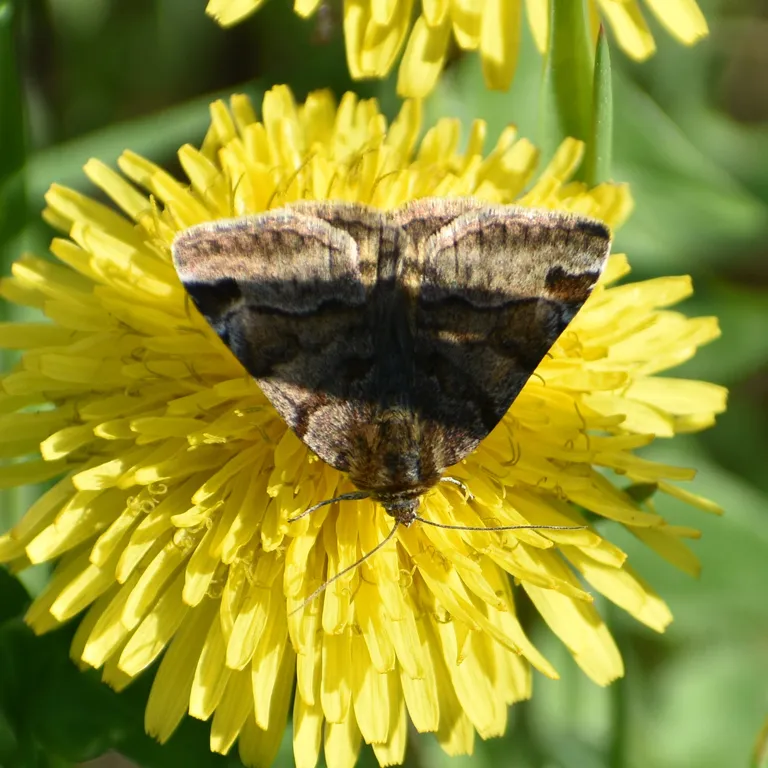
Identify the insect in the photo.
Euclidia glyphica
